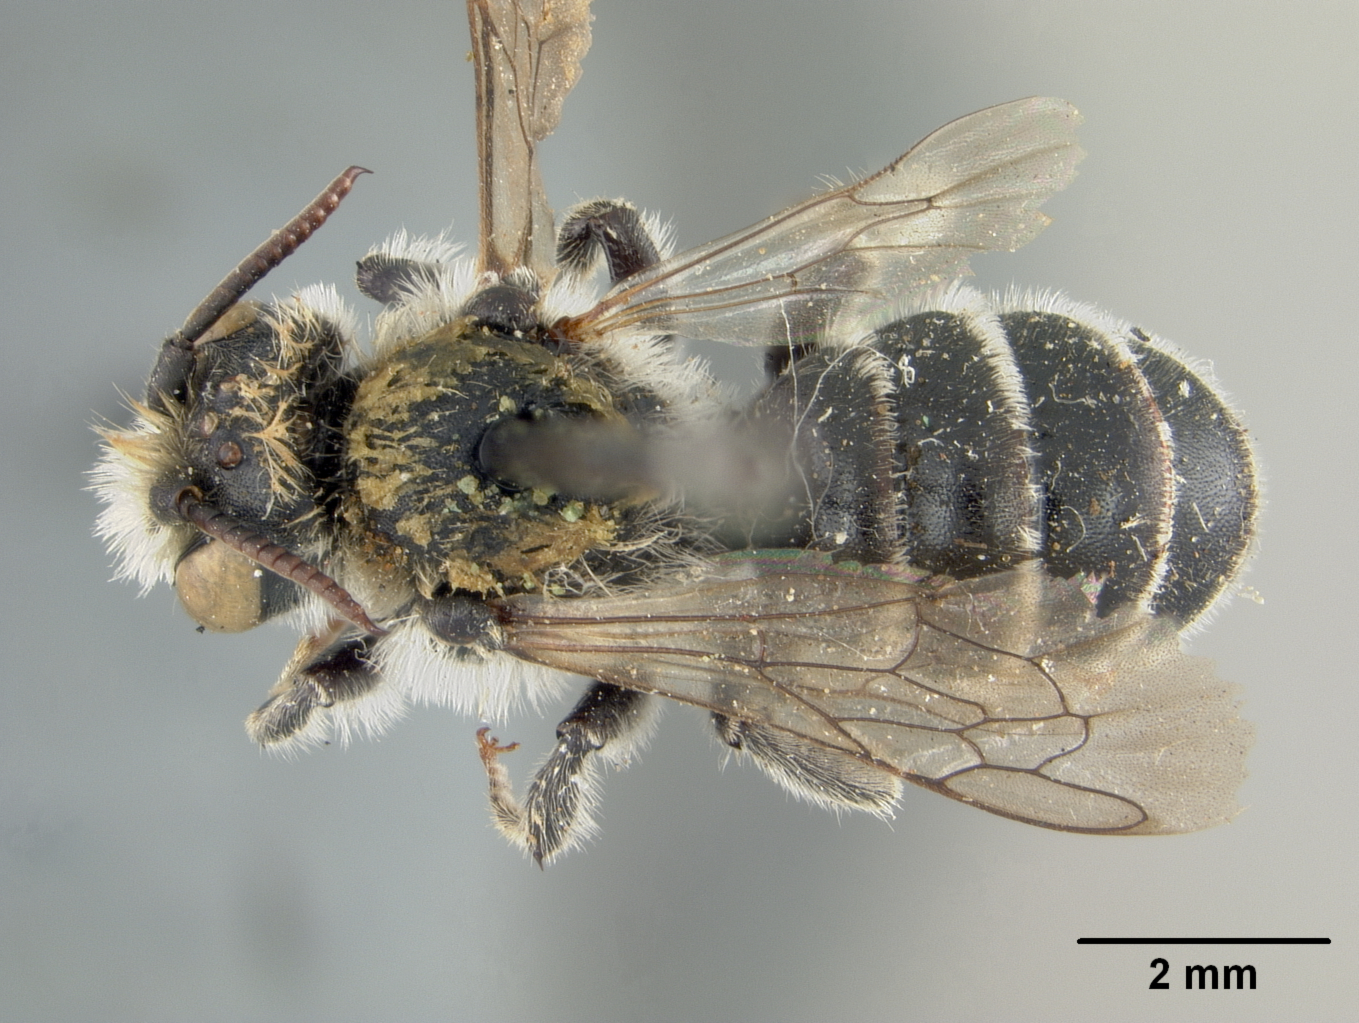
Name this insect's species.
Alcidamea uvulalis
